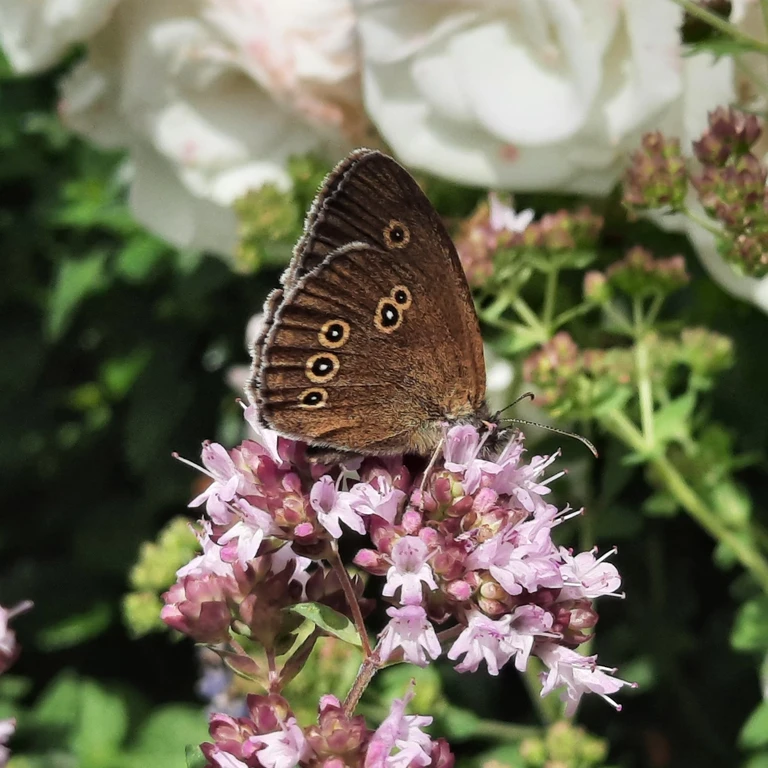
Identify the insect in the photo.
Aphantopus hyperantus
